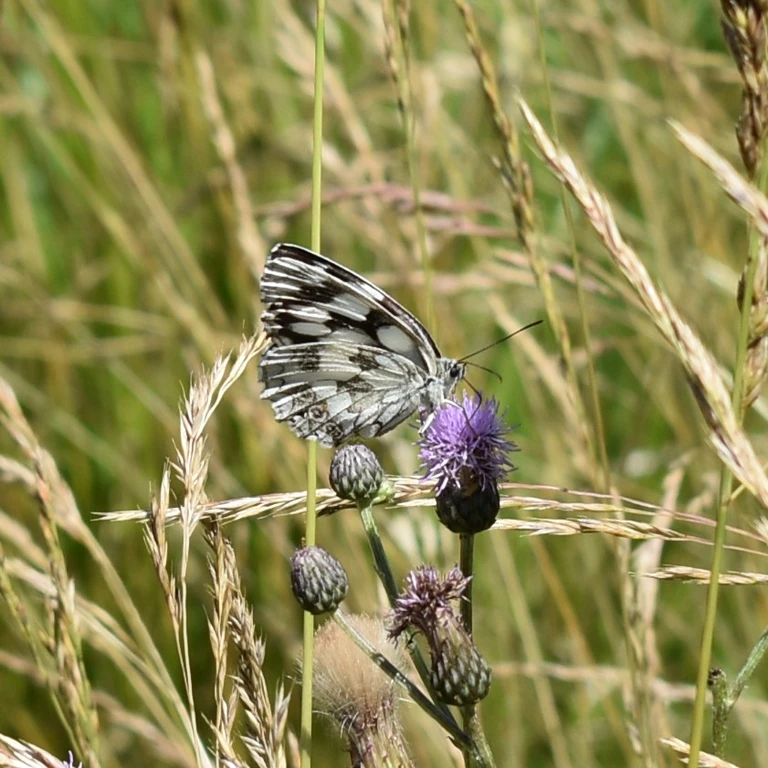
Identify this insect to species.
Melanargia galathea
